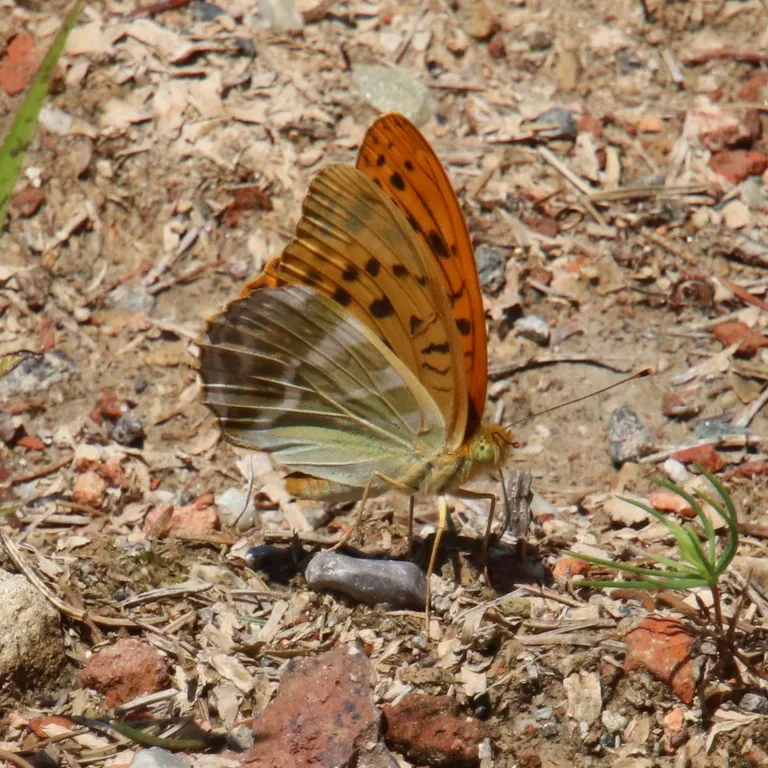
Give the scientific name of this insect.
Argynnis paphia
